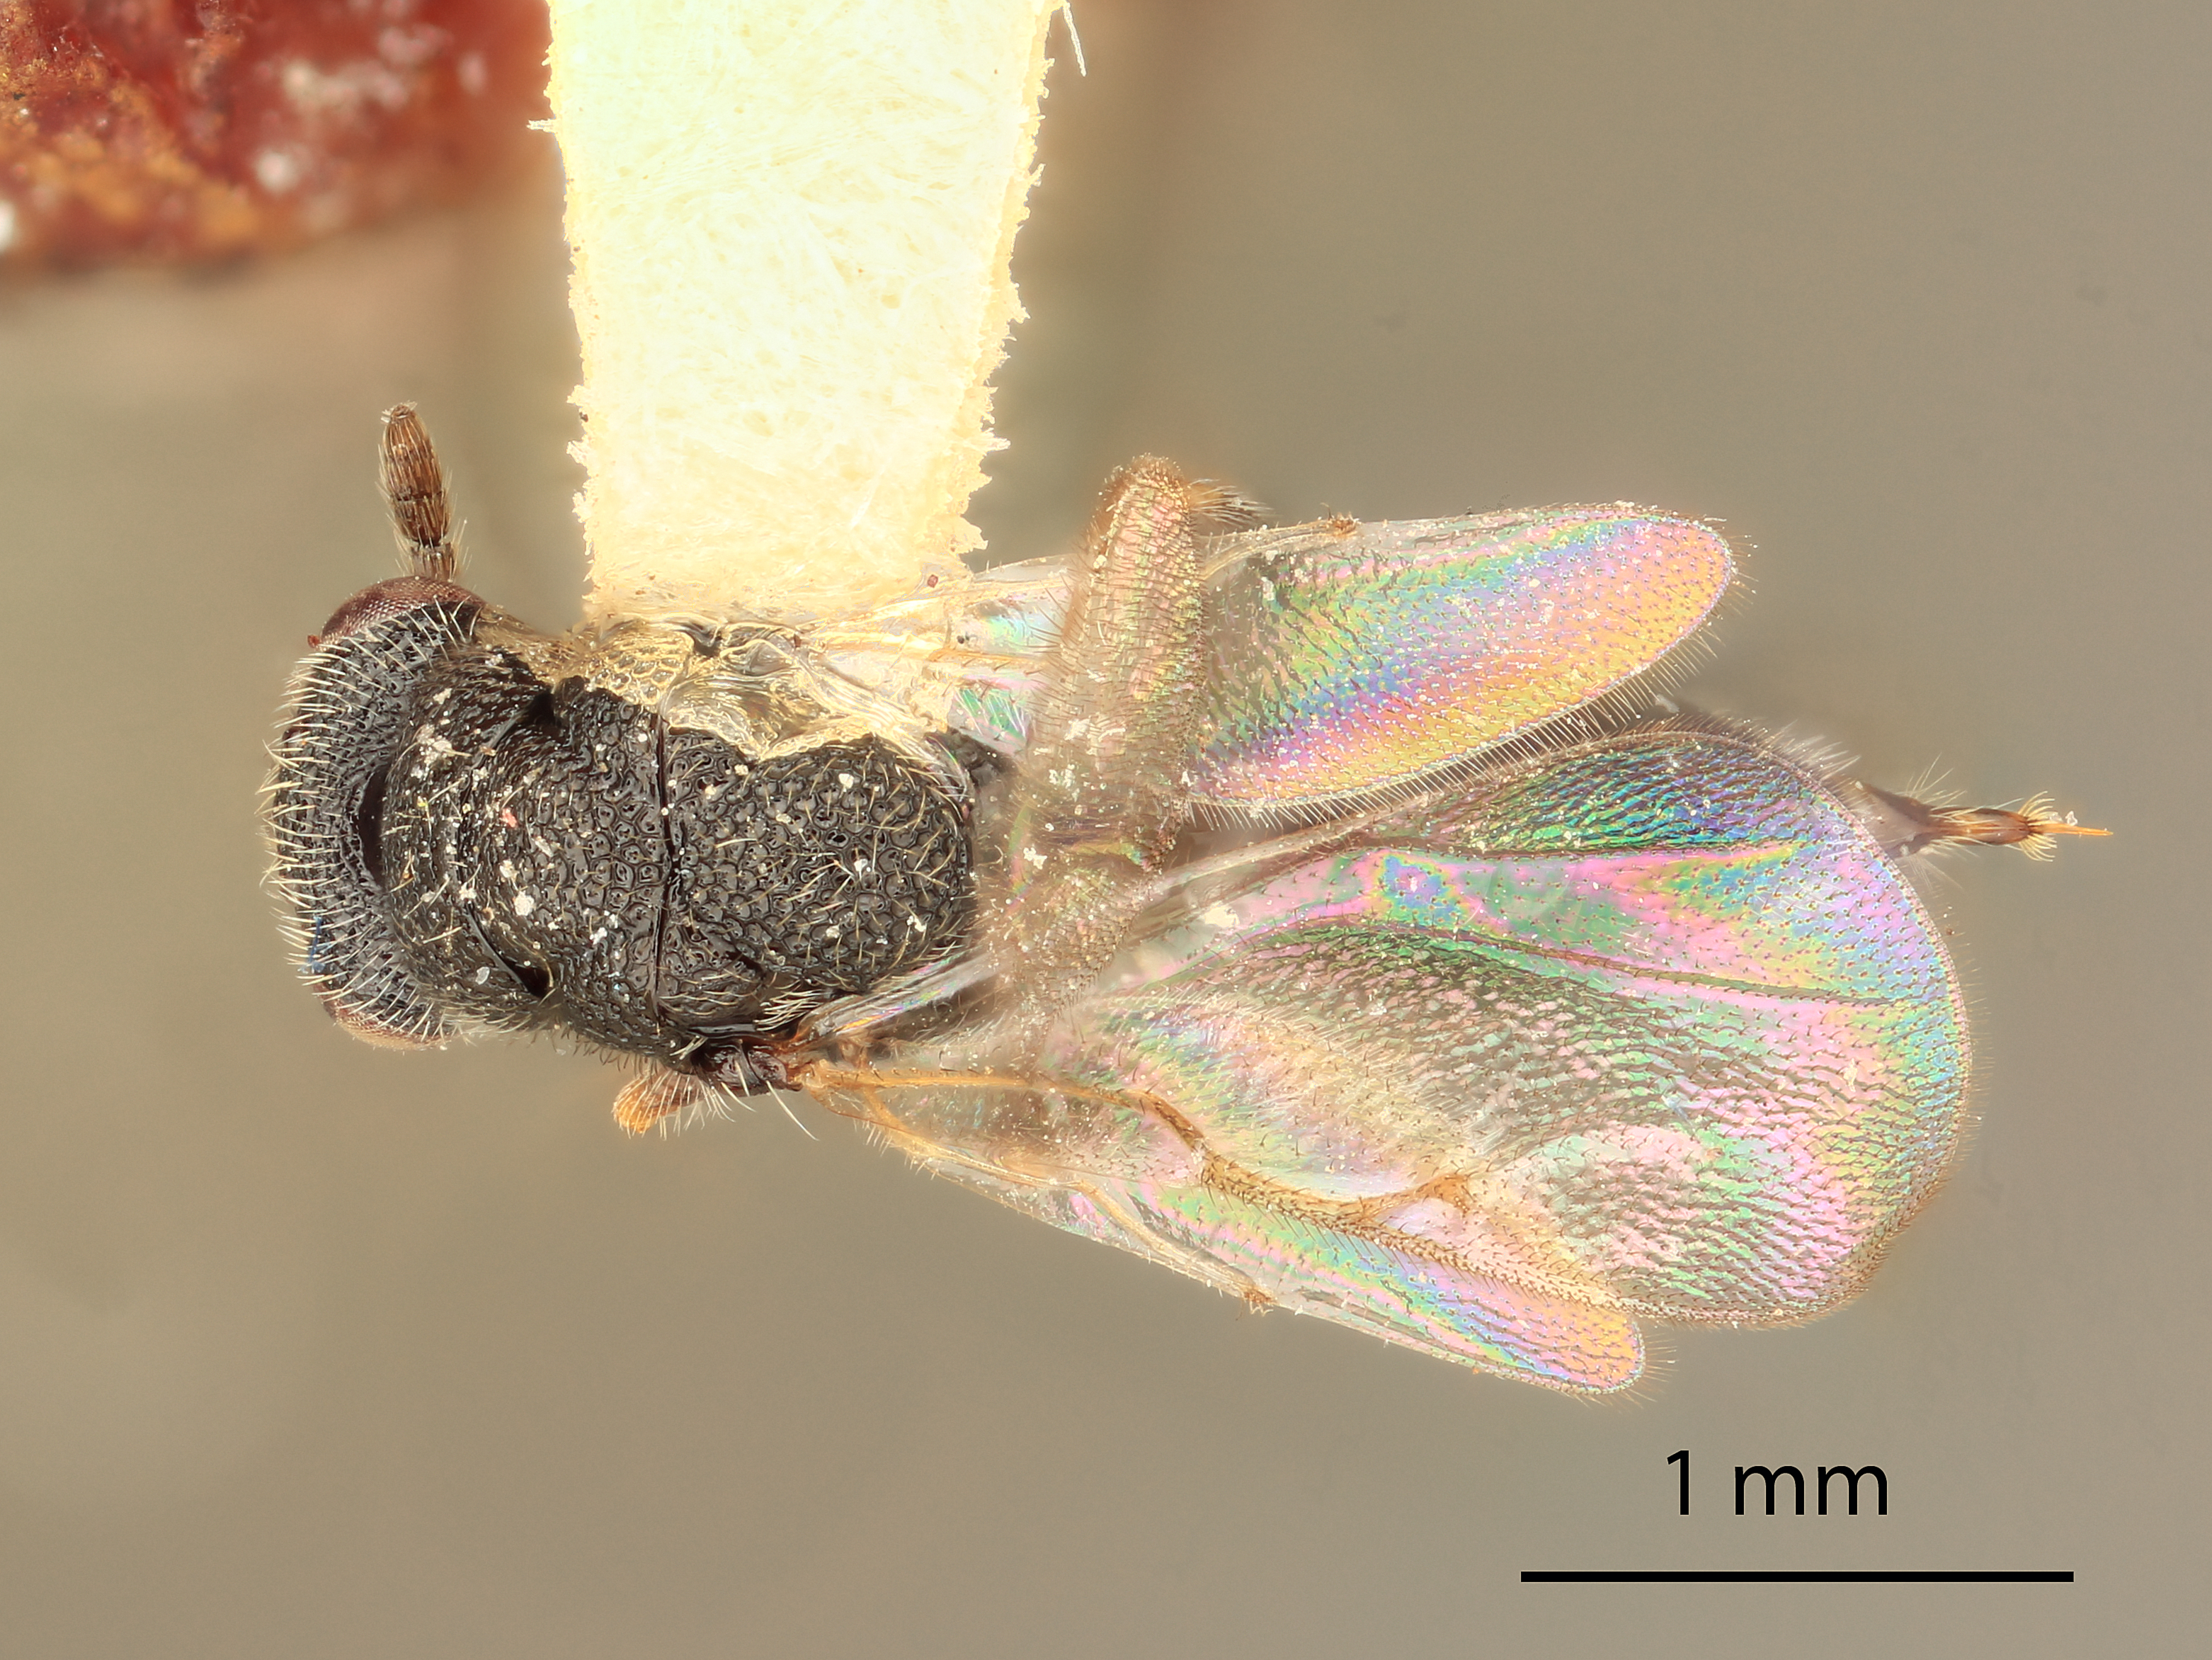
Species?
Eurytoma fossae
